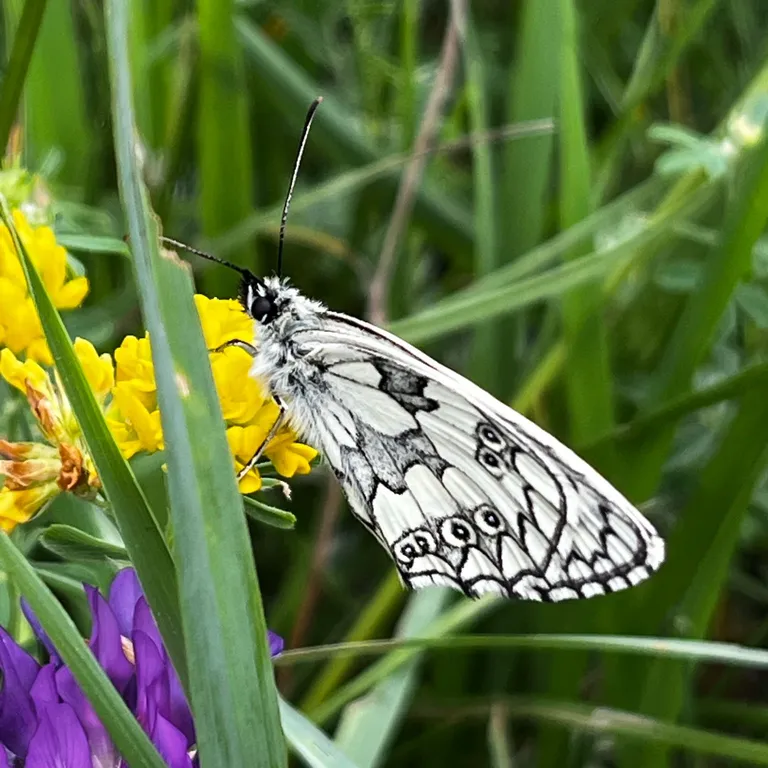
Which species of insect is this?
Melanargia galathea
